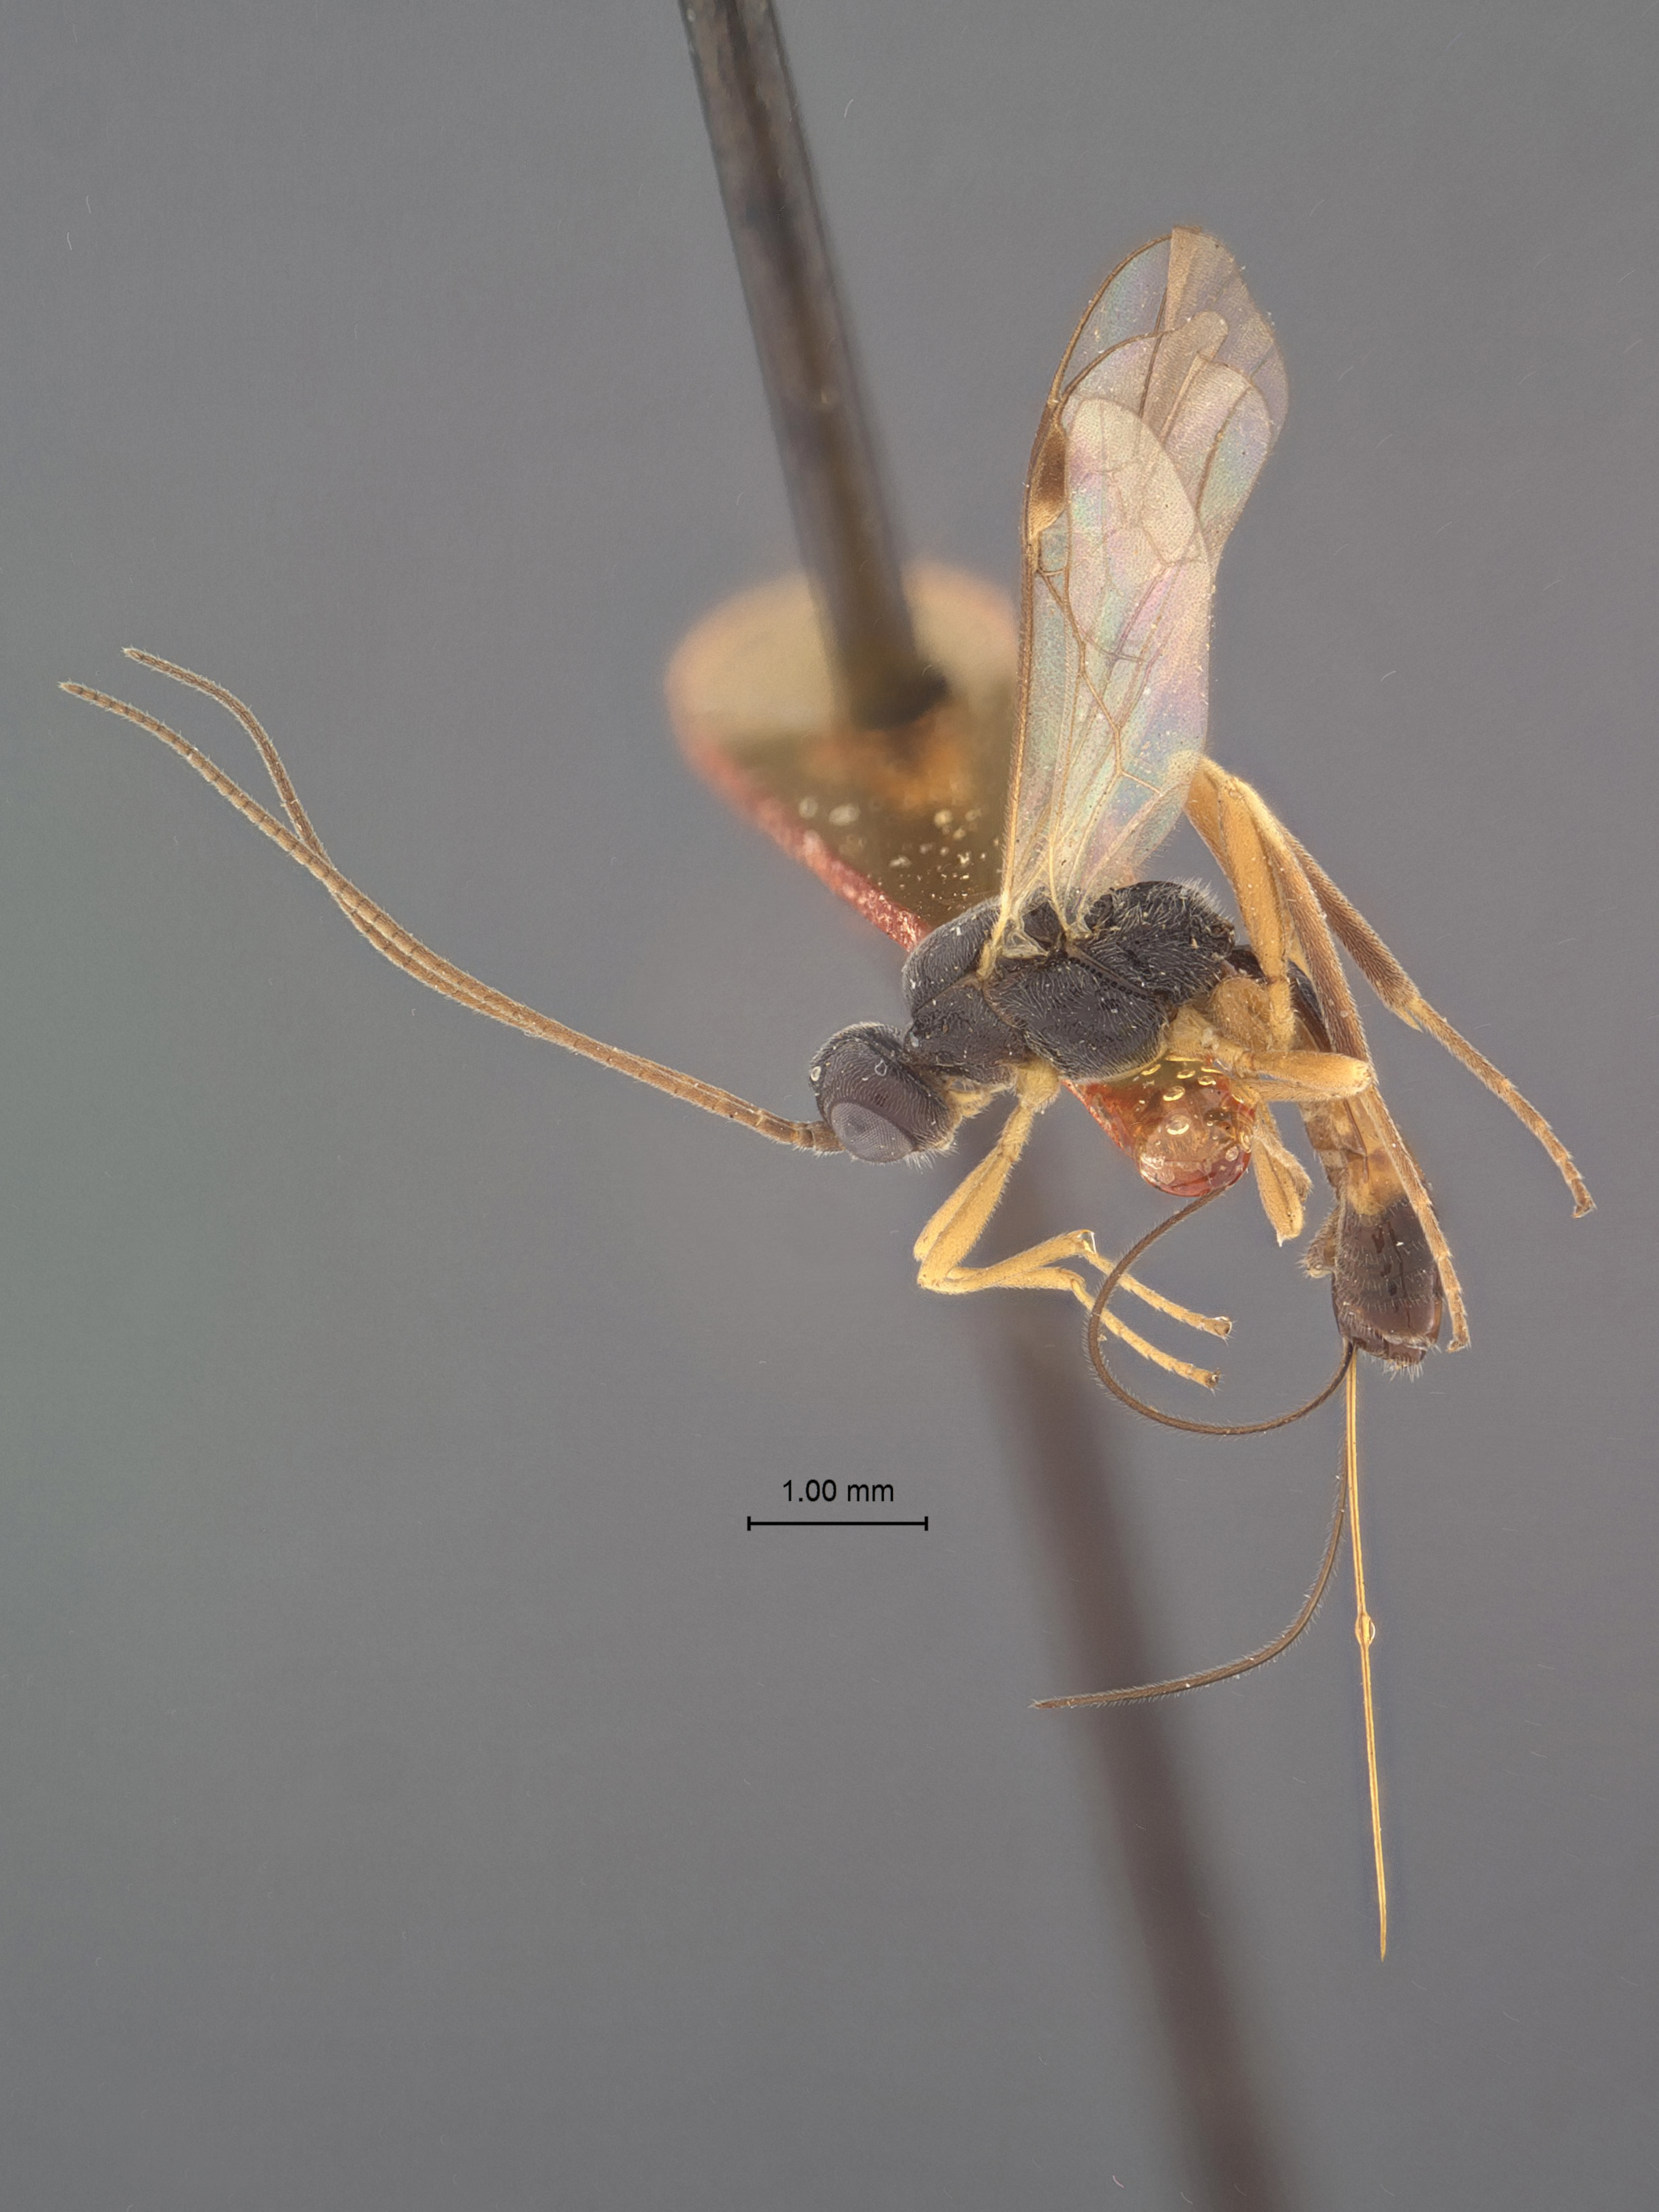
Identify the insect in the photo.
Meteorus tibialis
